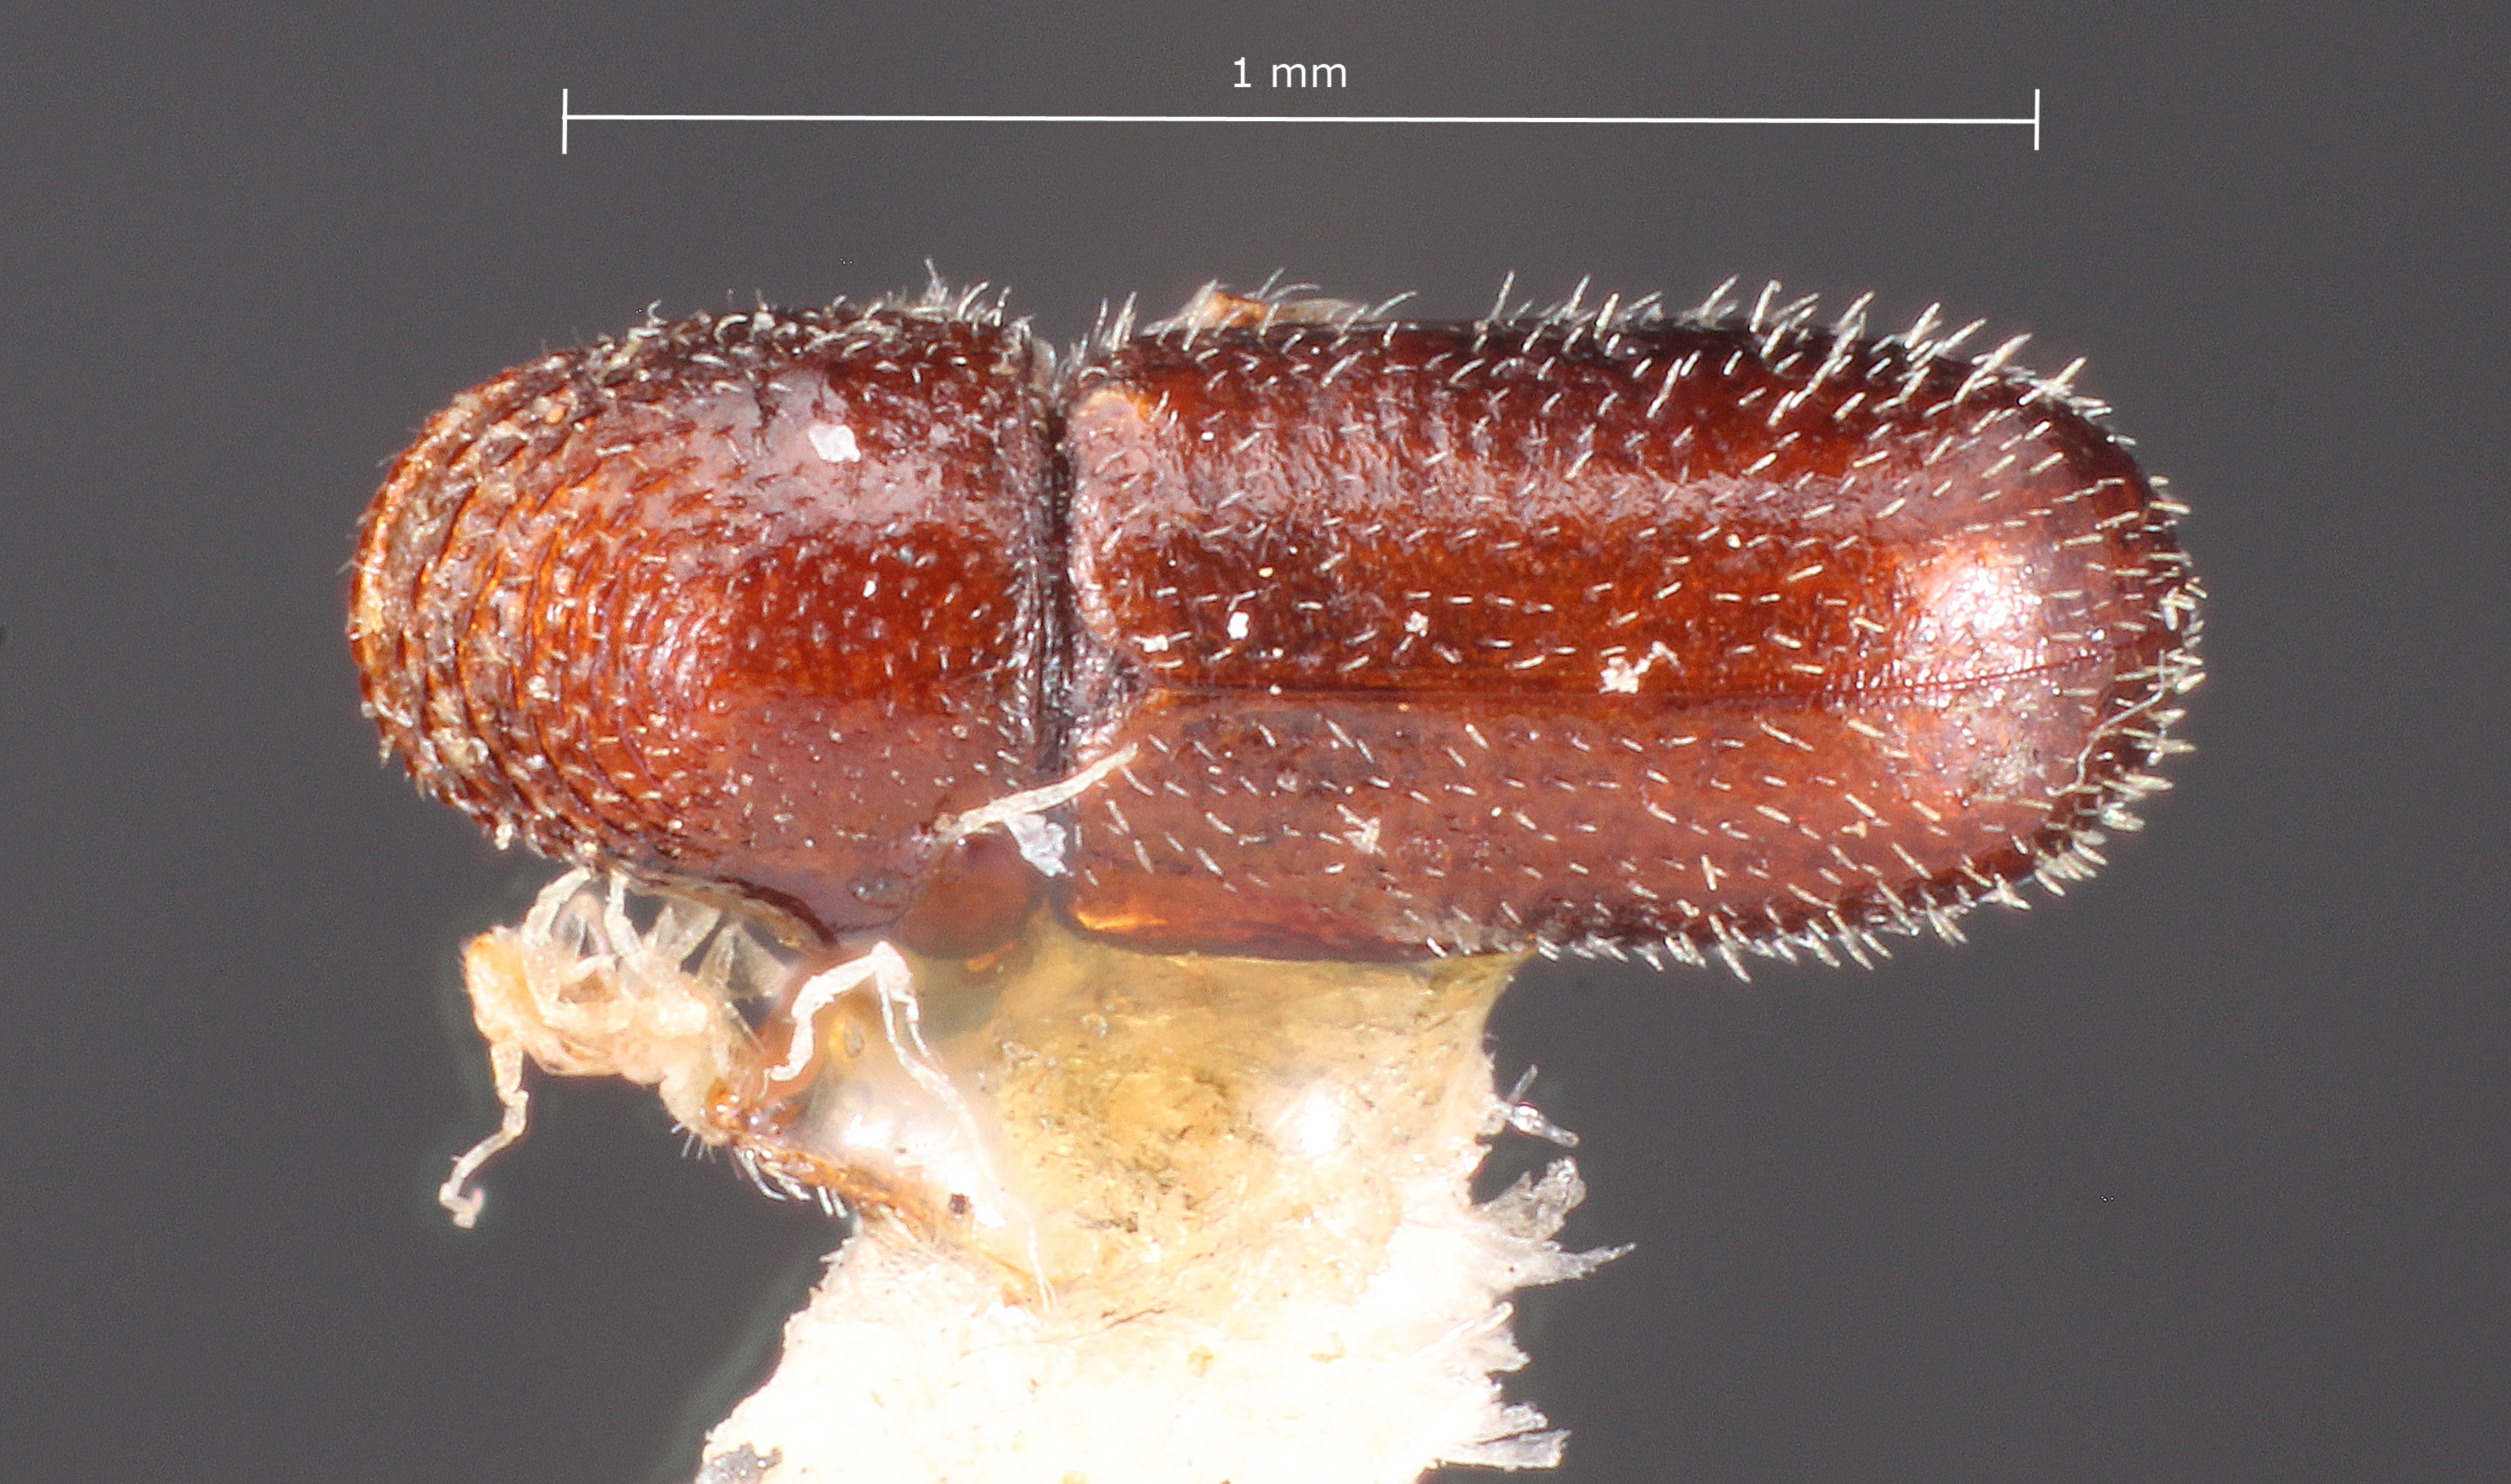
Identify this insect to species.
Pseudopityophthorus fagi
